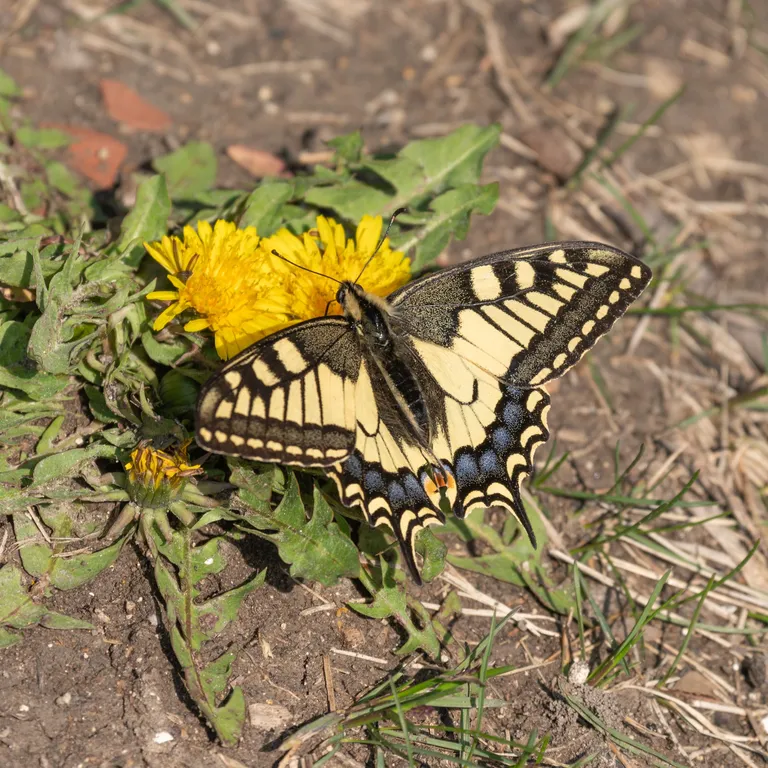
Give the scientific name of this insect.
Papilio machaon
